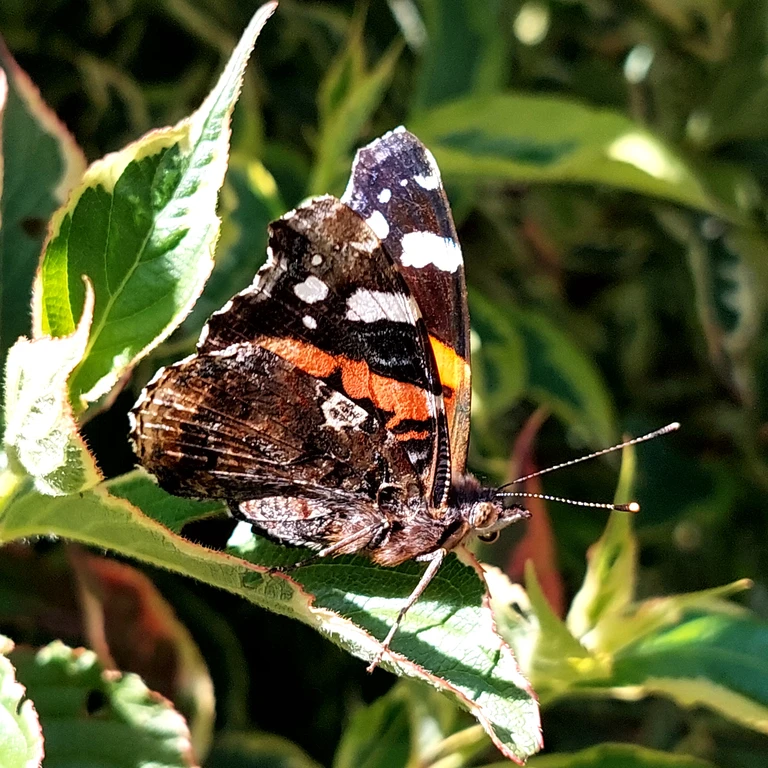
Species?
Vanessa atalanta
